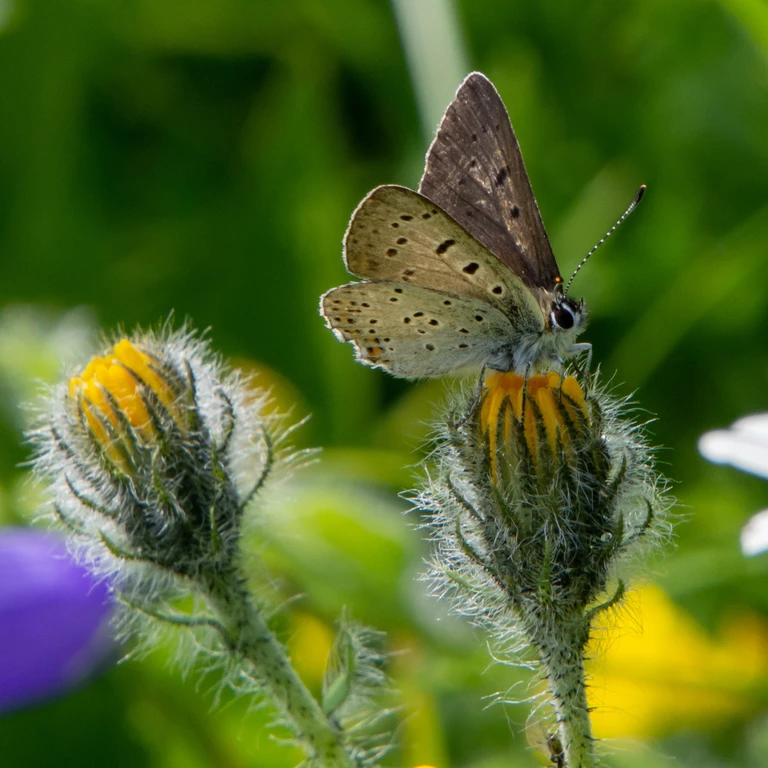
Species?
Lycaena tityrus (also Loweia tityrus)
